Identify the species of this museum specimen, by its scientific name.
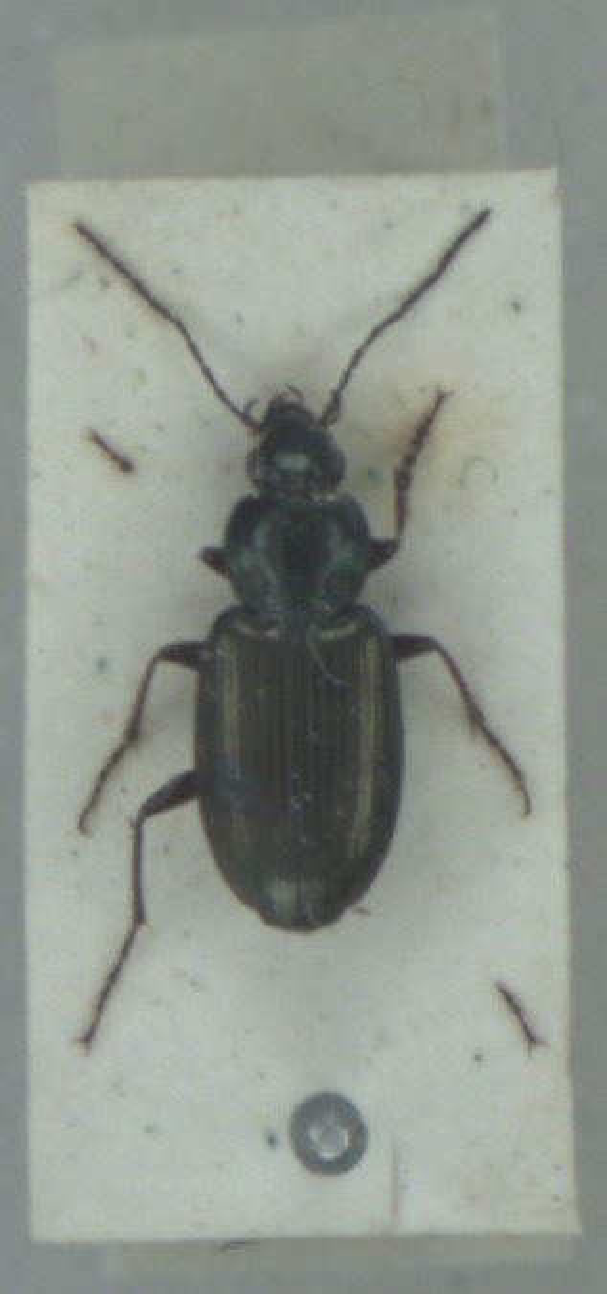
Agonum muelleri
